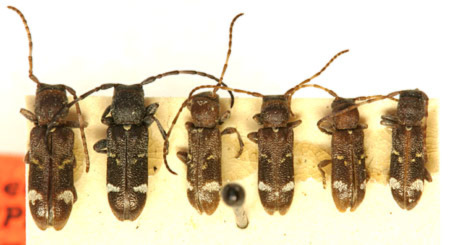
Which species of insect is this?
Psenocerus supernotatus
